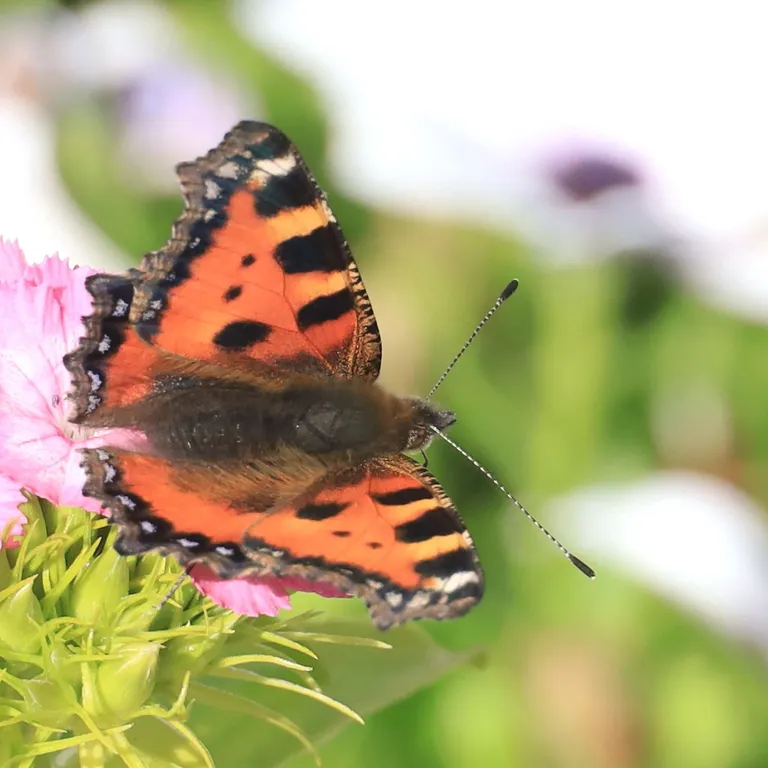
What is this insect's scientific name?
Aglais urticae
